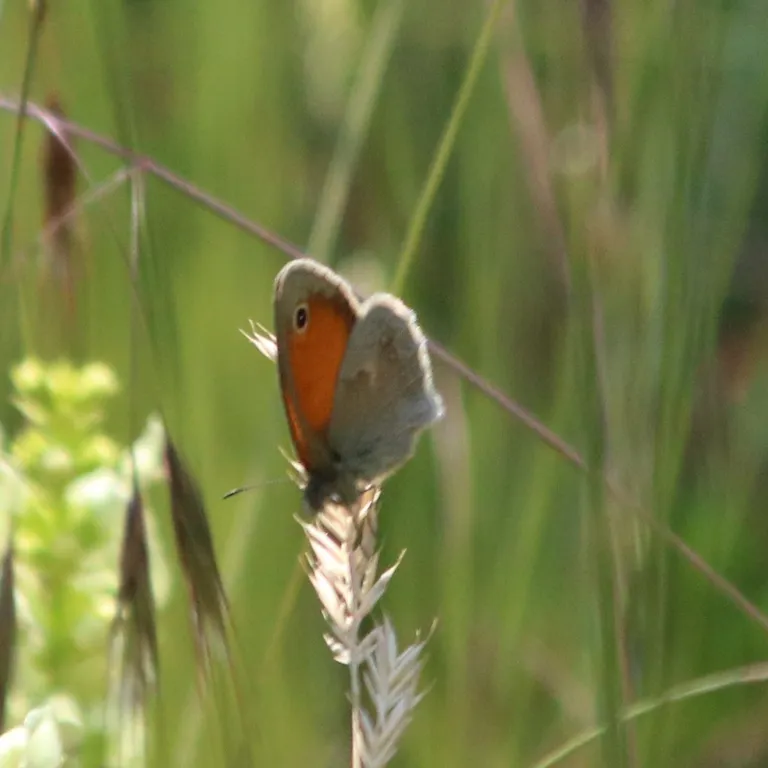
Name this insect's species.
Coenonympha pamphilus
